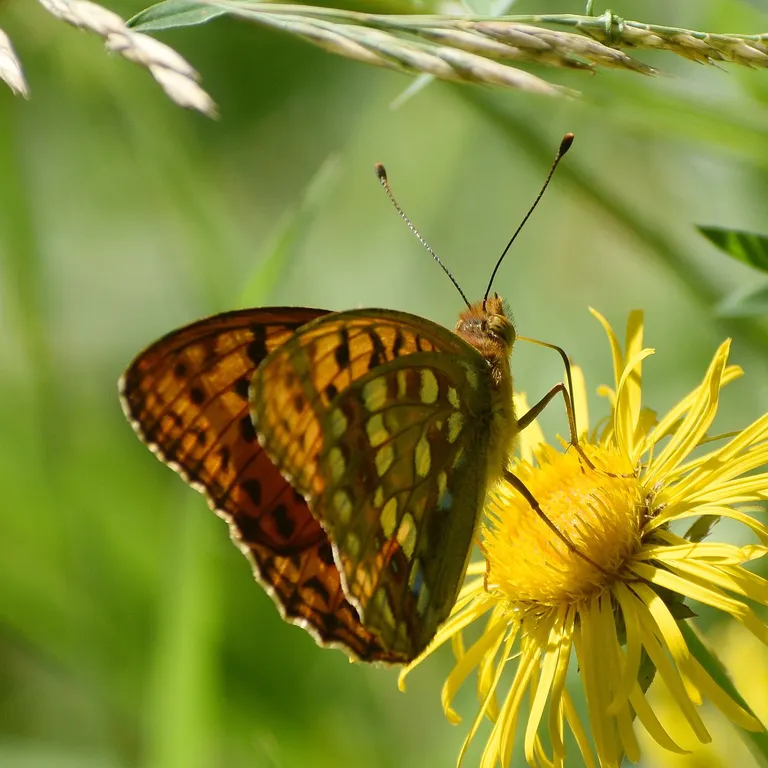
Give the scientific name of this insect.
Fabriciana adippe
